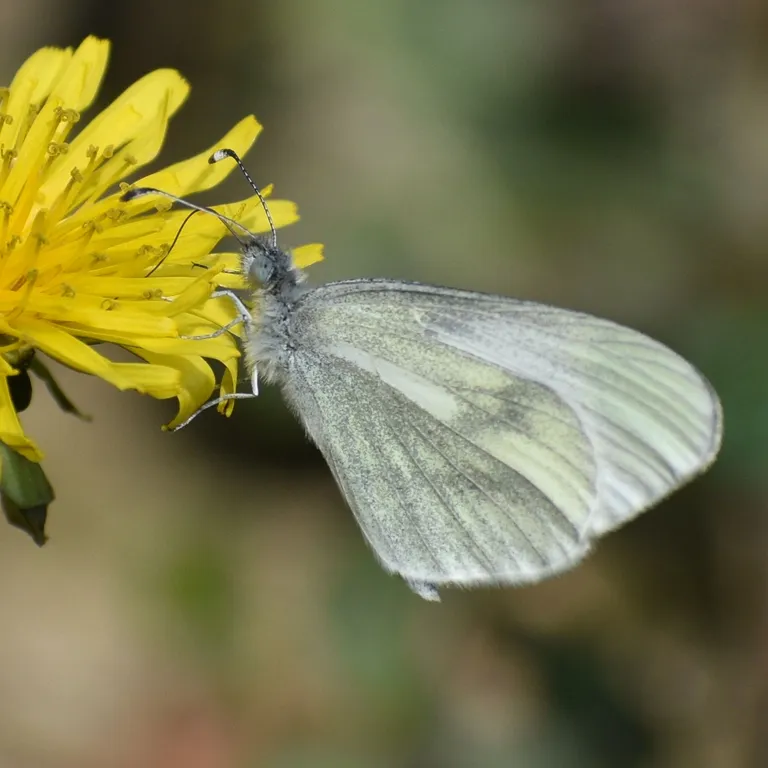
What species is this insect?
Leptidea sinapis/juvernica
